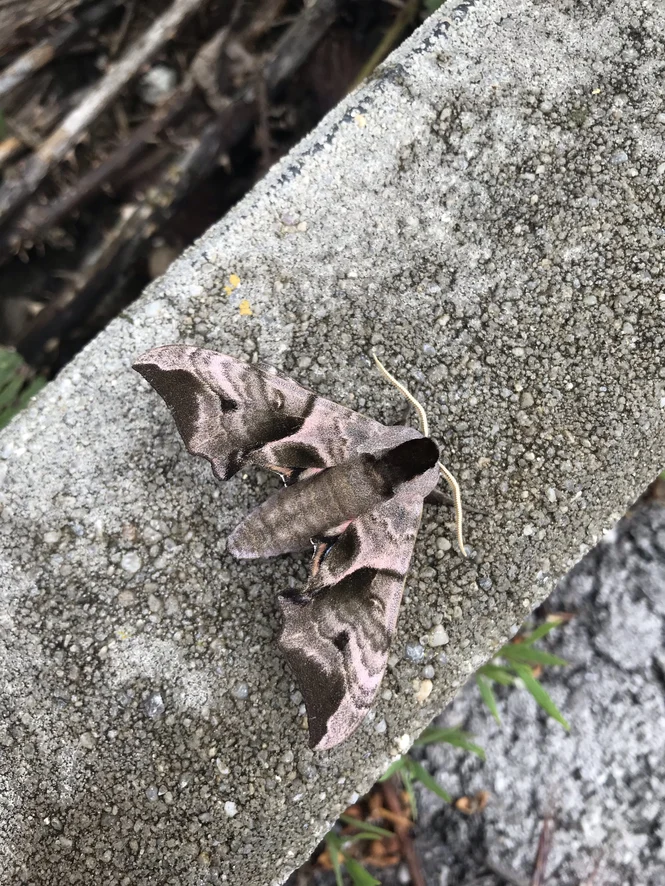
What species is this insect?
Smerinthus ocellata
